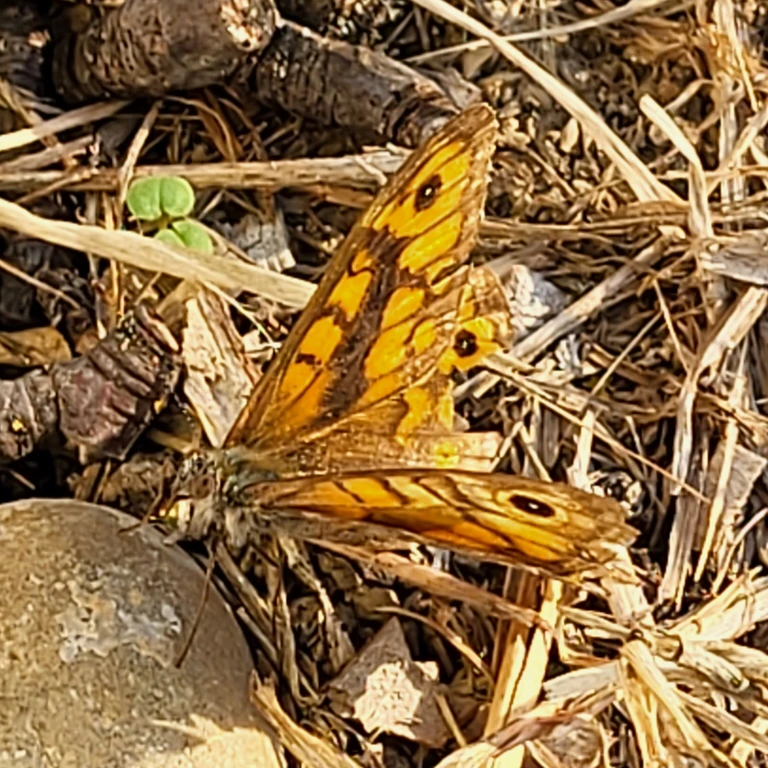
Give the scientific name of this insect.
Lasiommata megera (also Pararge megera)
